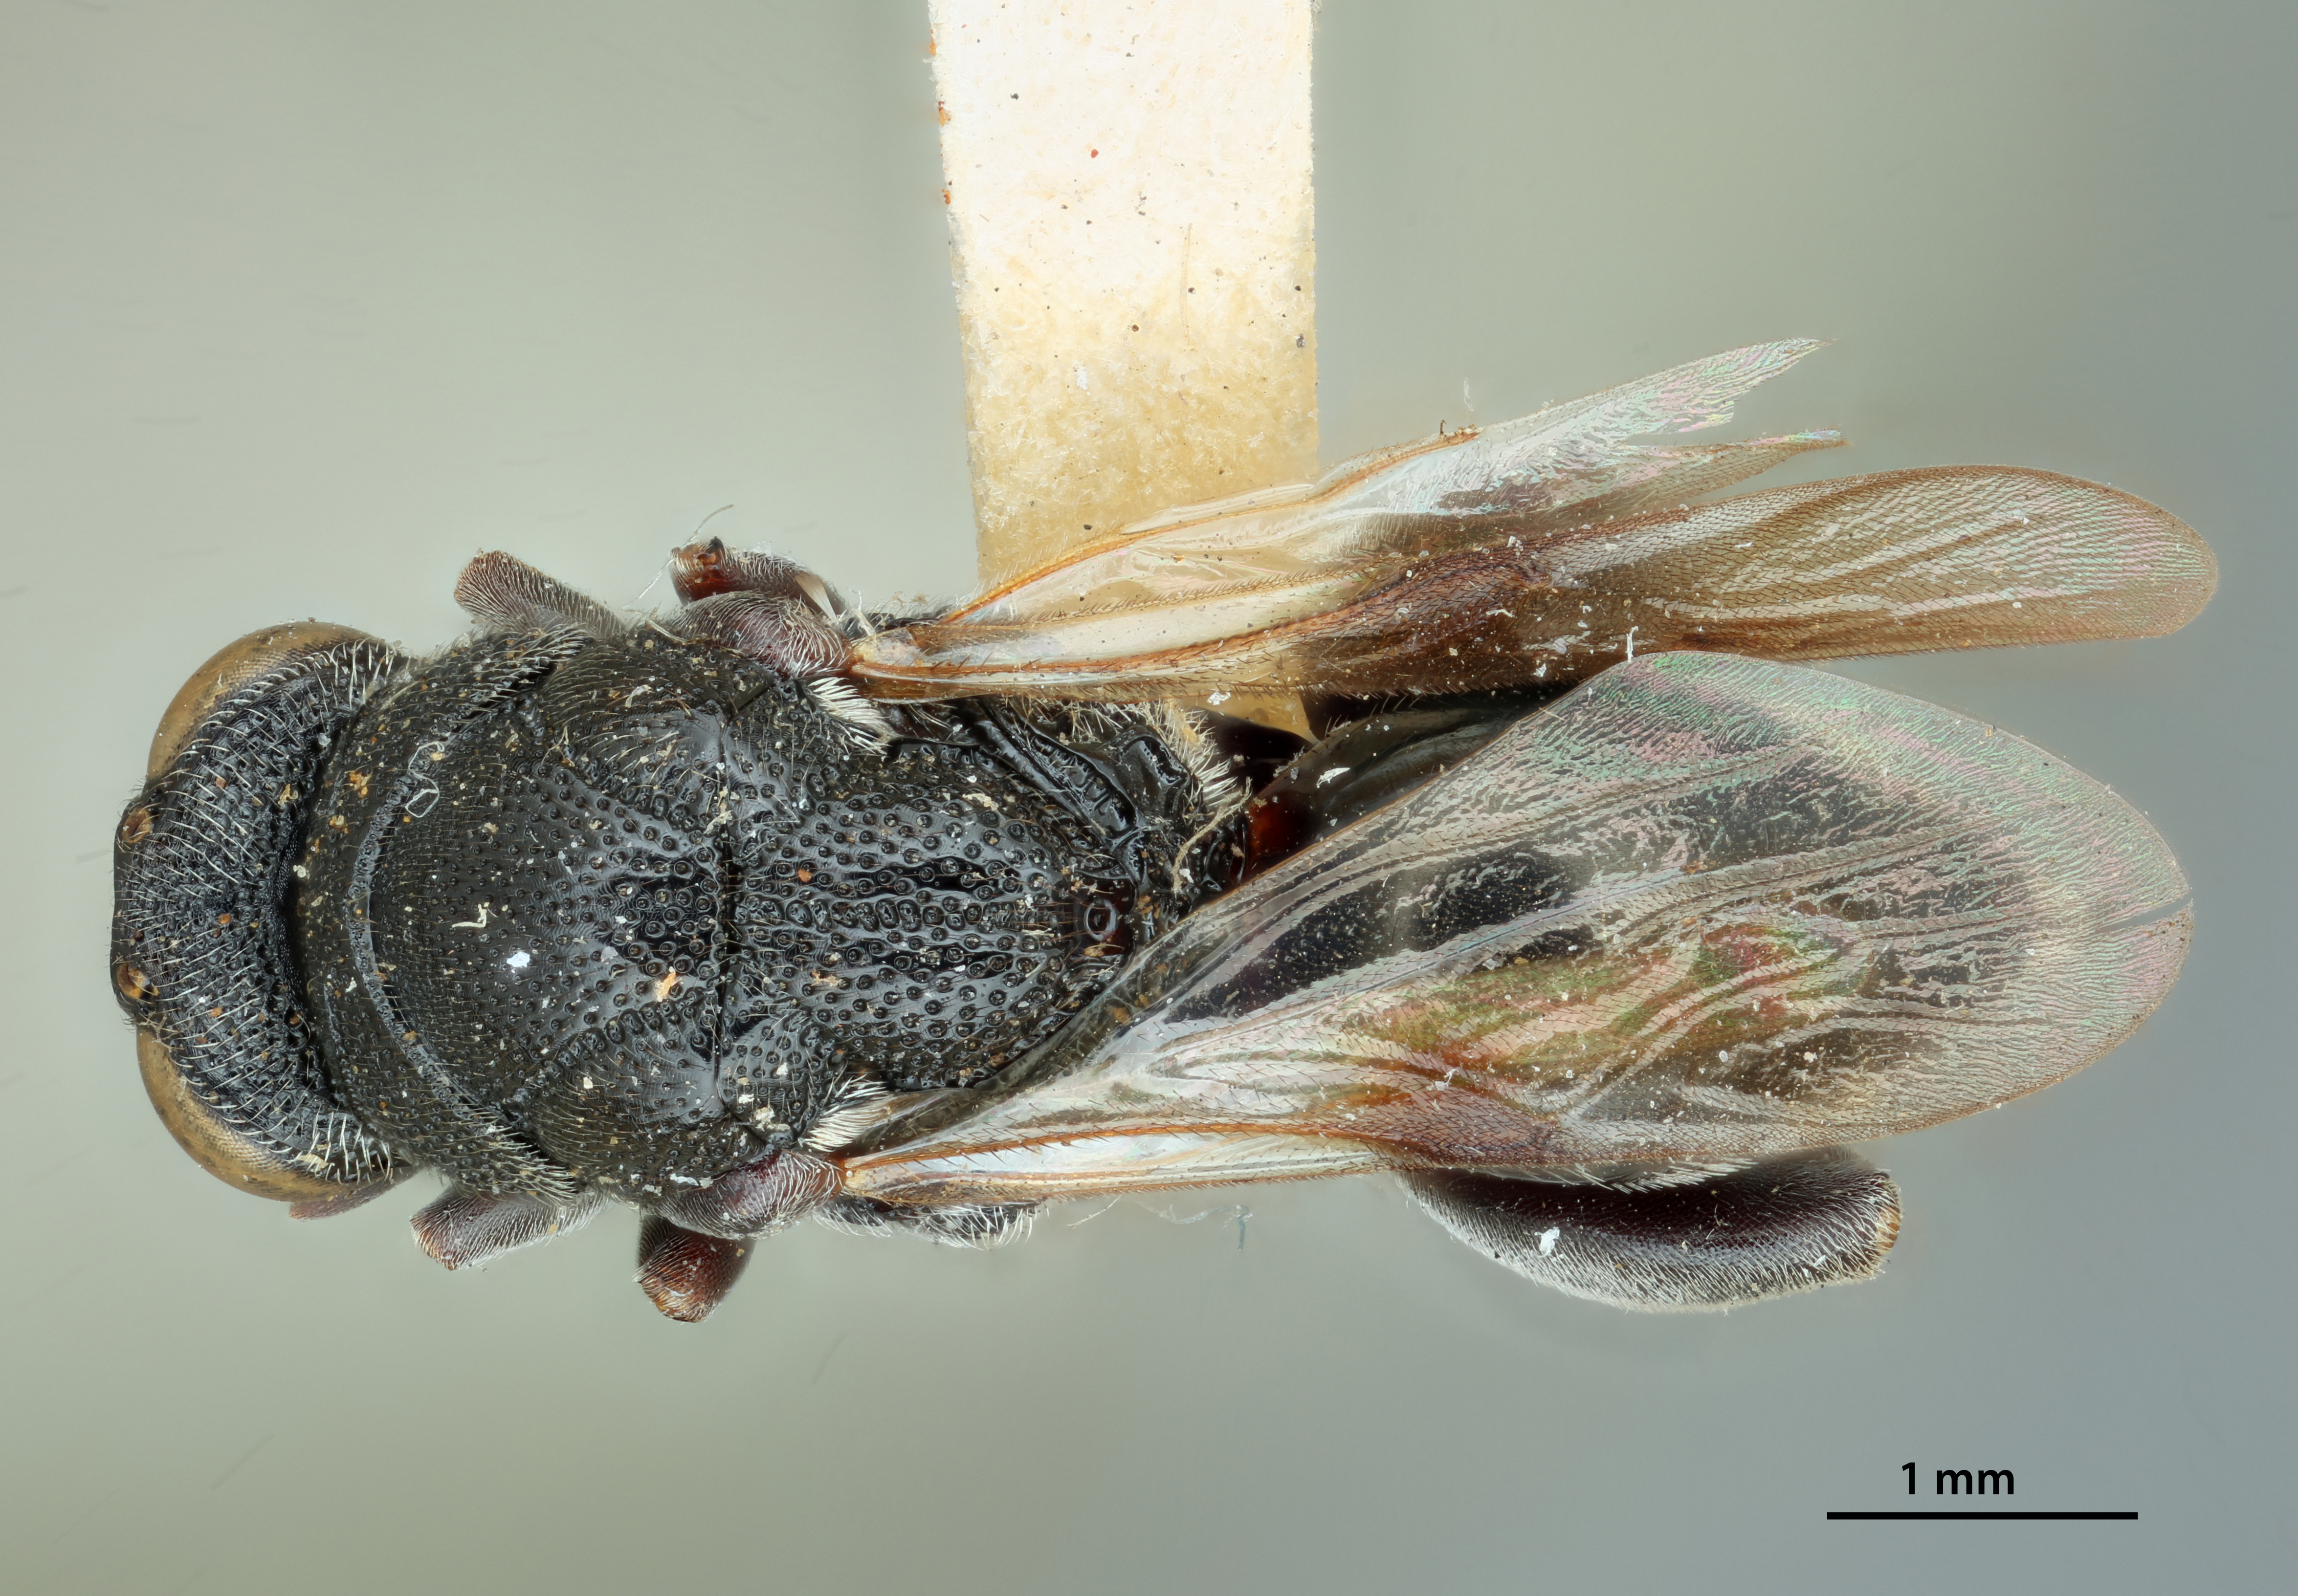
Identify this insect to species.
Stomatoceras hakonensis
